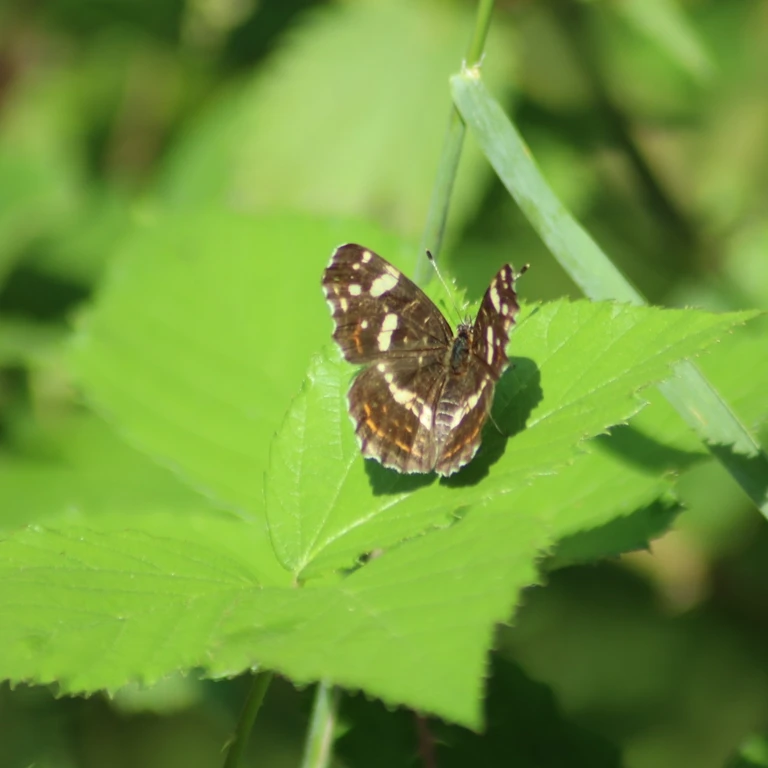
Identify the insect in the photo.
Araschnia levana
